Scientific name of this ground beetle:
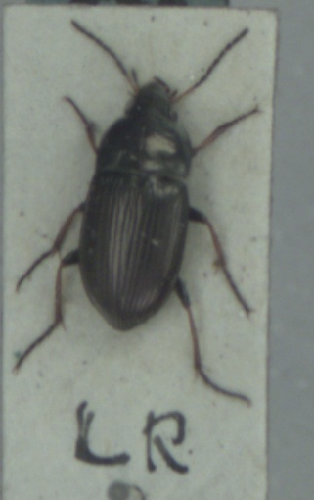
Amara plebeja
